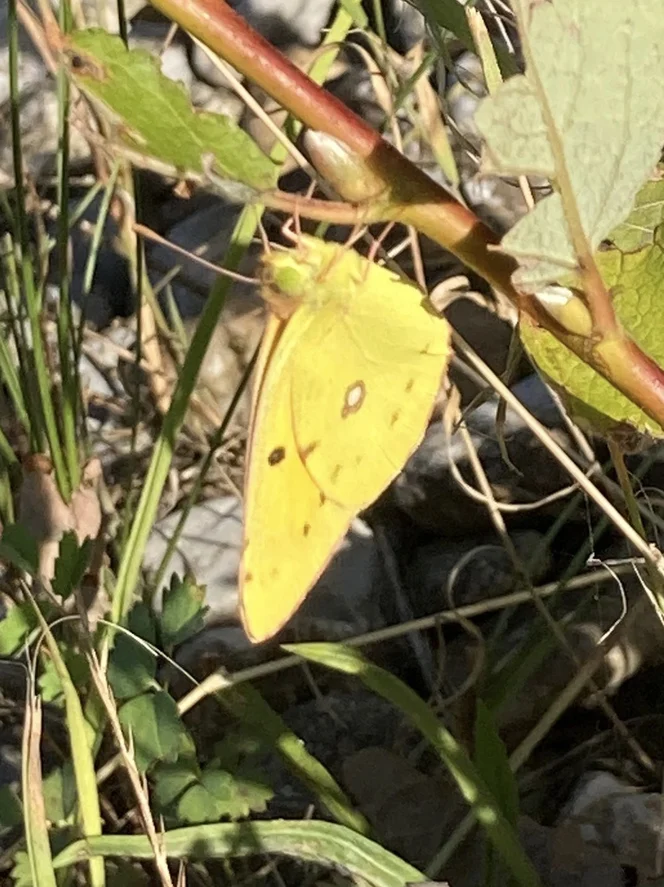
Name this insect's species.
Colias croceus
